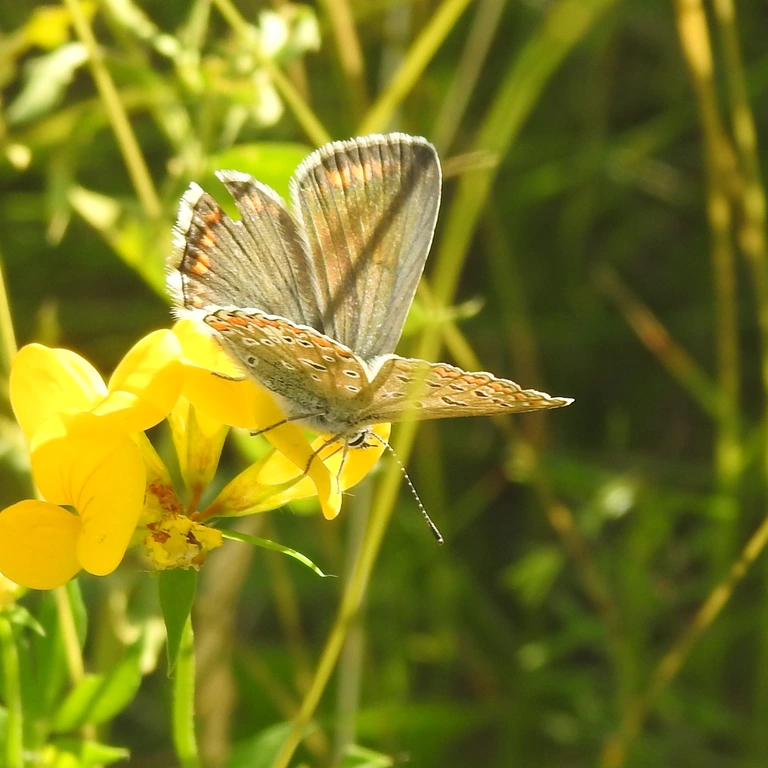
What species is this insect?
Polyommatus icarus
